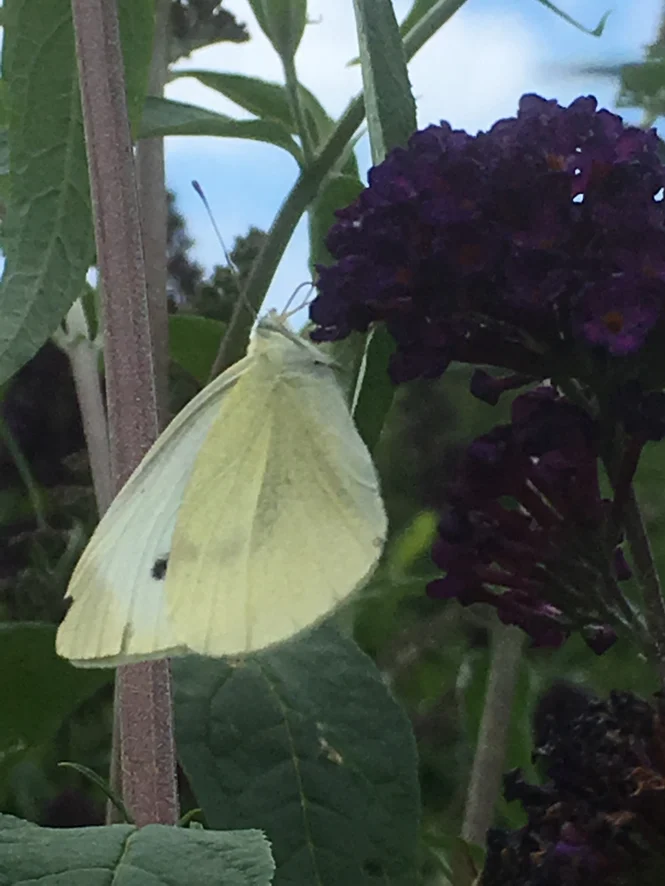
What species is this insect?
Pieris rapae
